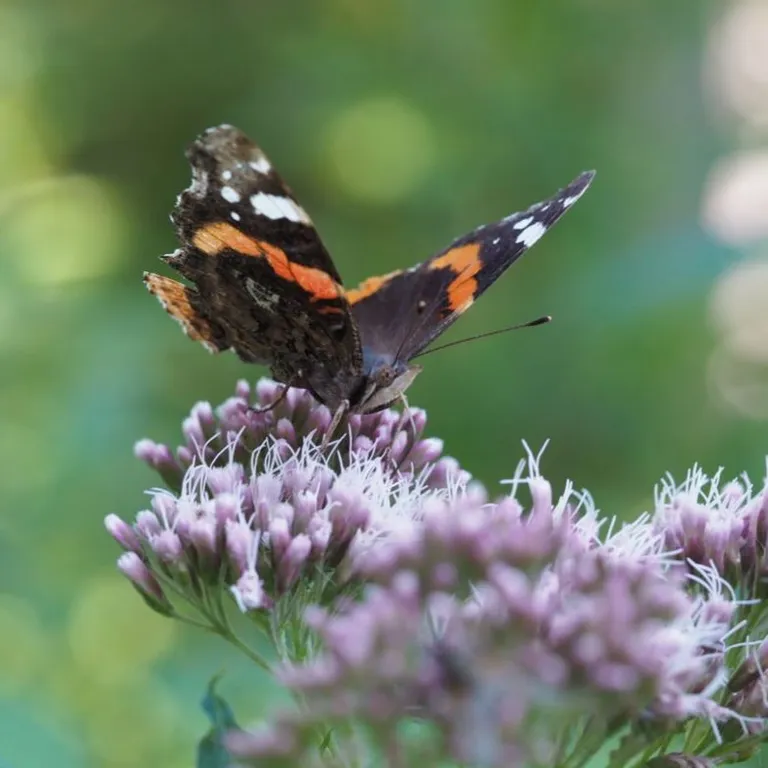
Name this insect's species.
Vanessa atalanta
